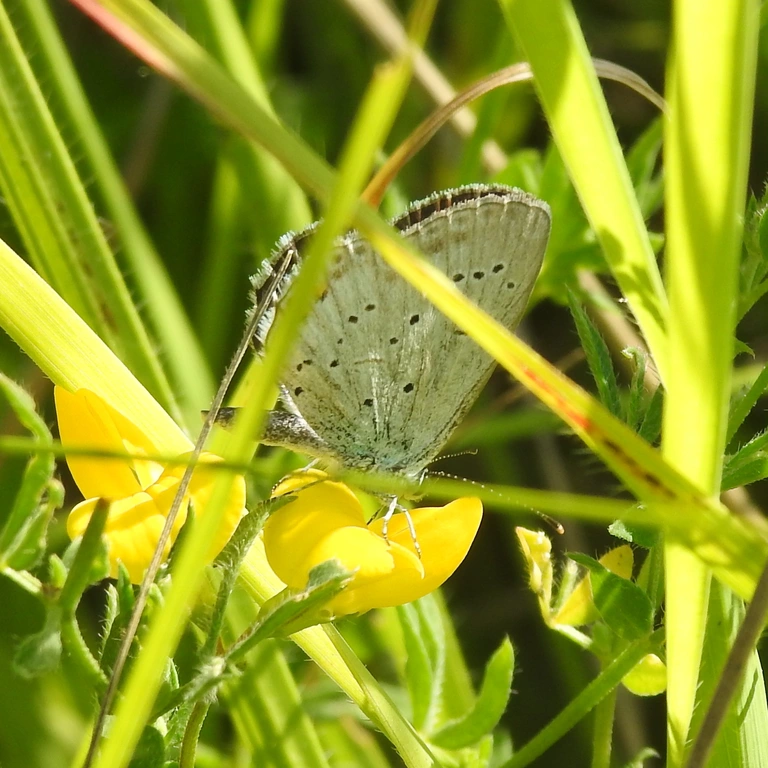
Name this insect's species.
Cupido argiades (also Elkalyce argiades)
